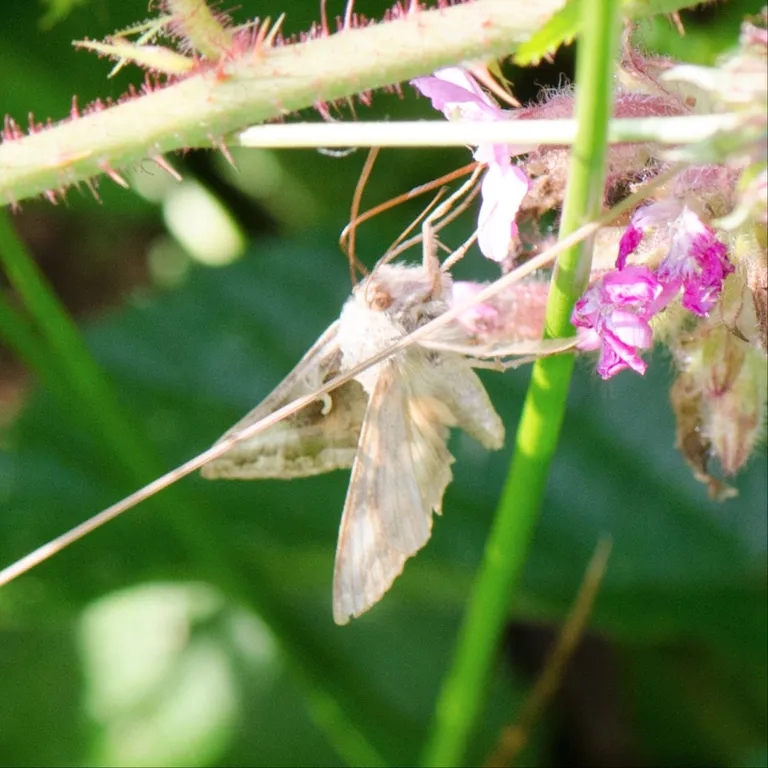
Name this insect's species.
Autographa gamma
